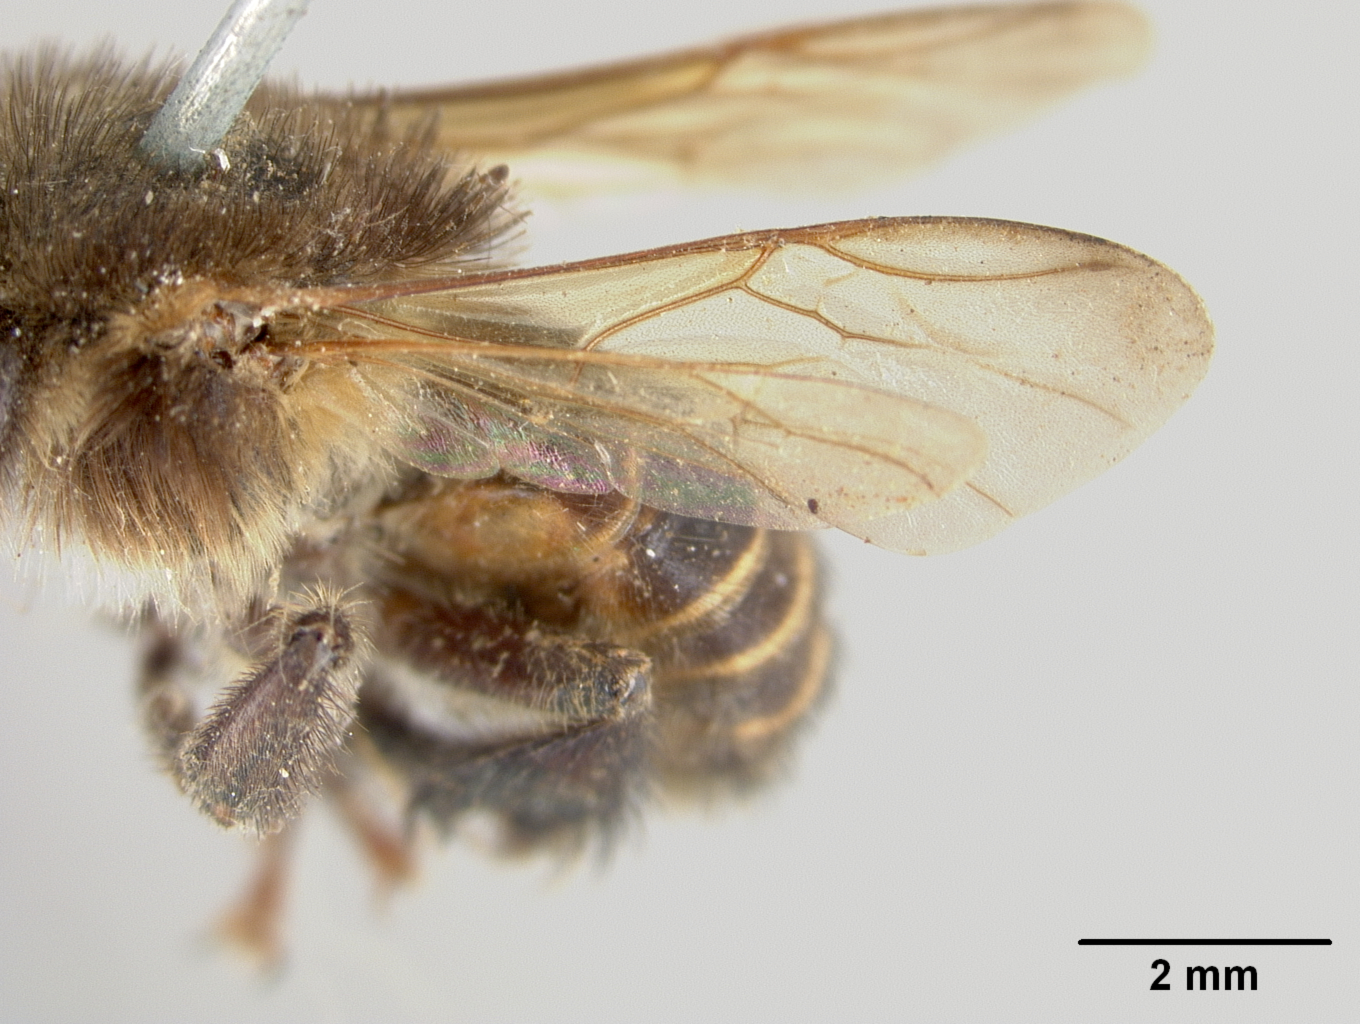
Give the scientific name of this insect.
Melipona fasciata
